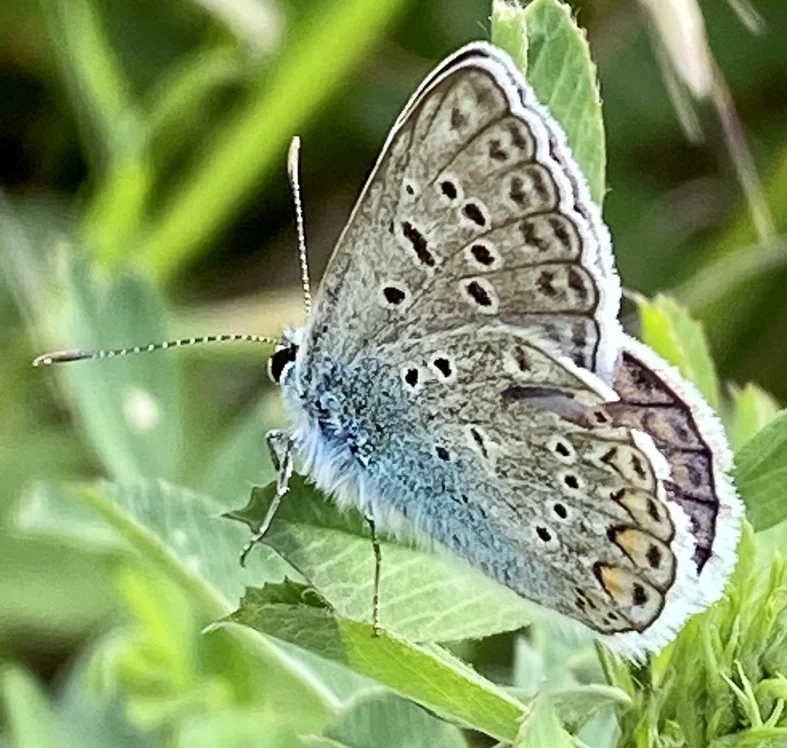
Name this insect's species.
Polyommatus icarus
